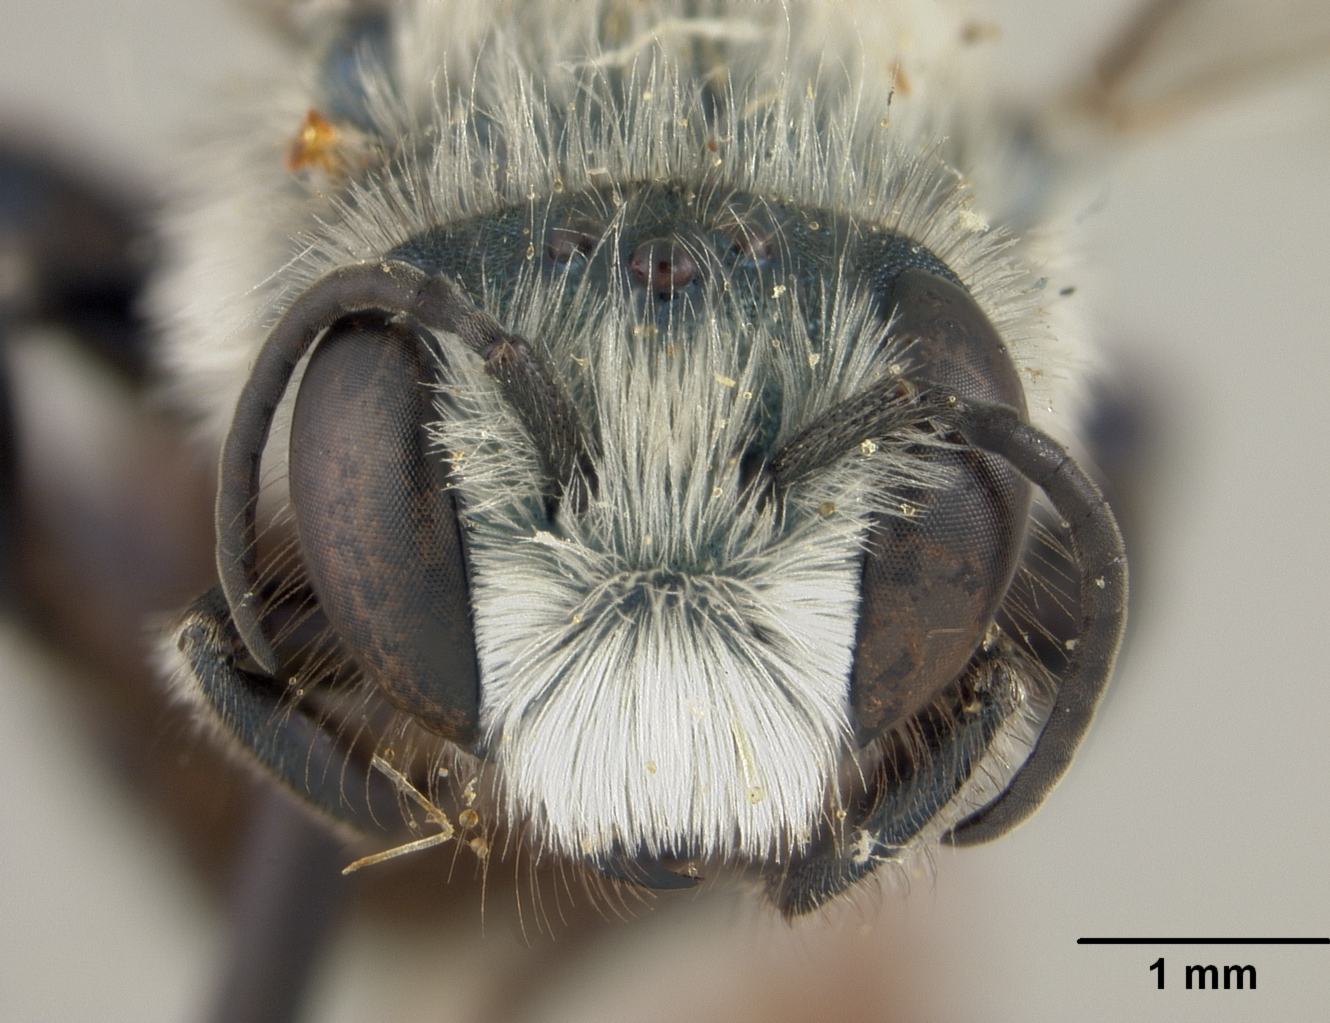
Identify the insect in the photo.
Osmia neocyanopoda
